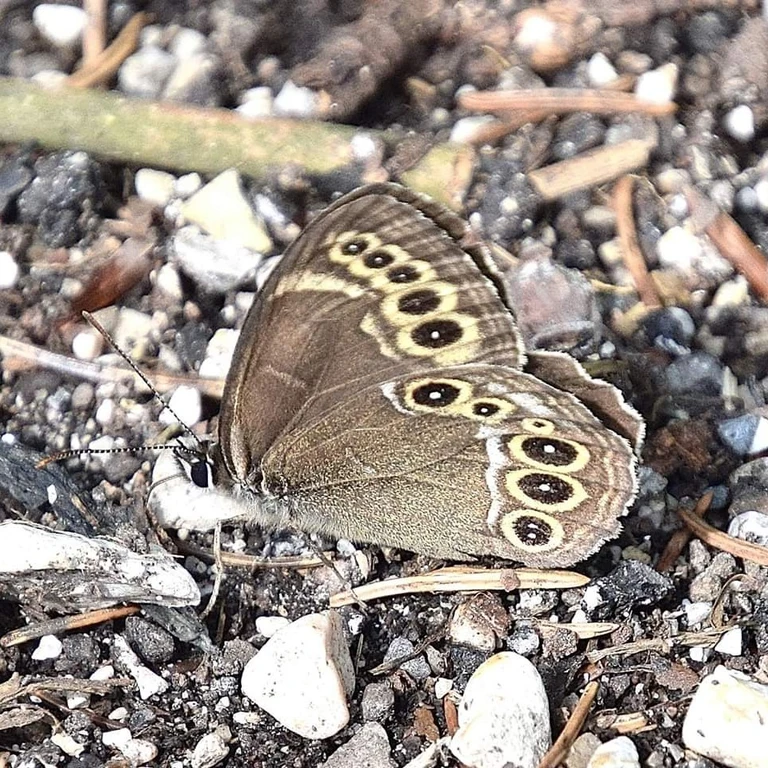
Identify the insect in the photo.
Lopinga achine (also Pararge achine)
